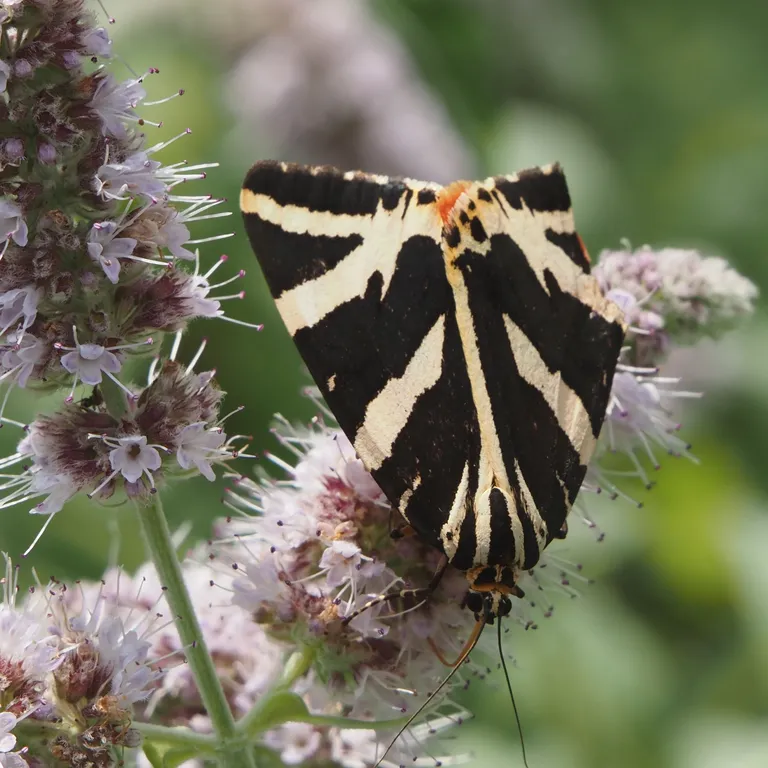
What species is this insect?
Euplagia quadripunctaria
